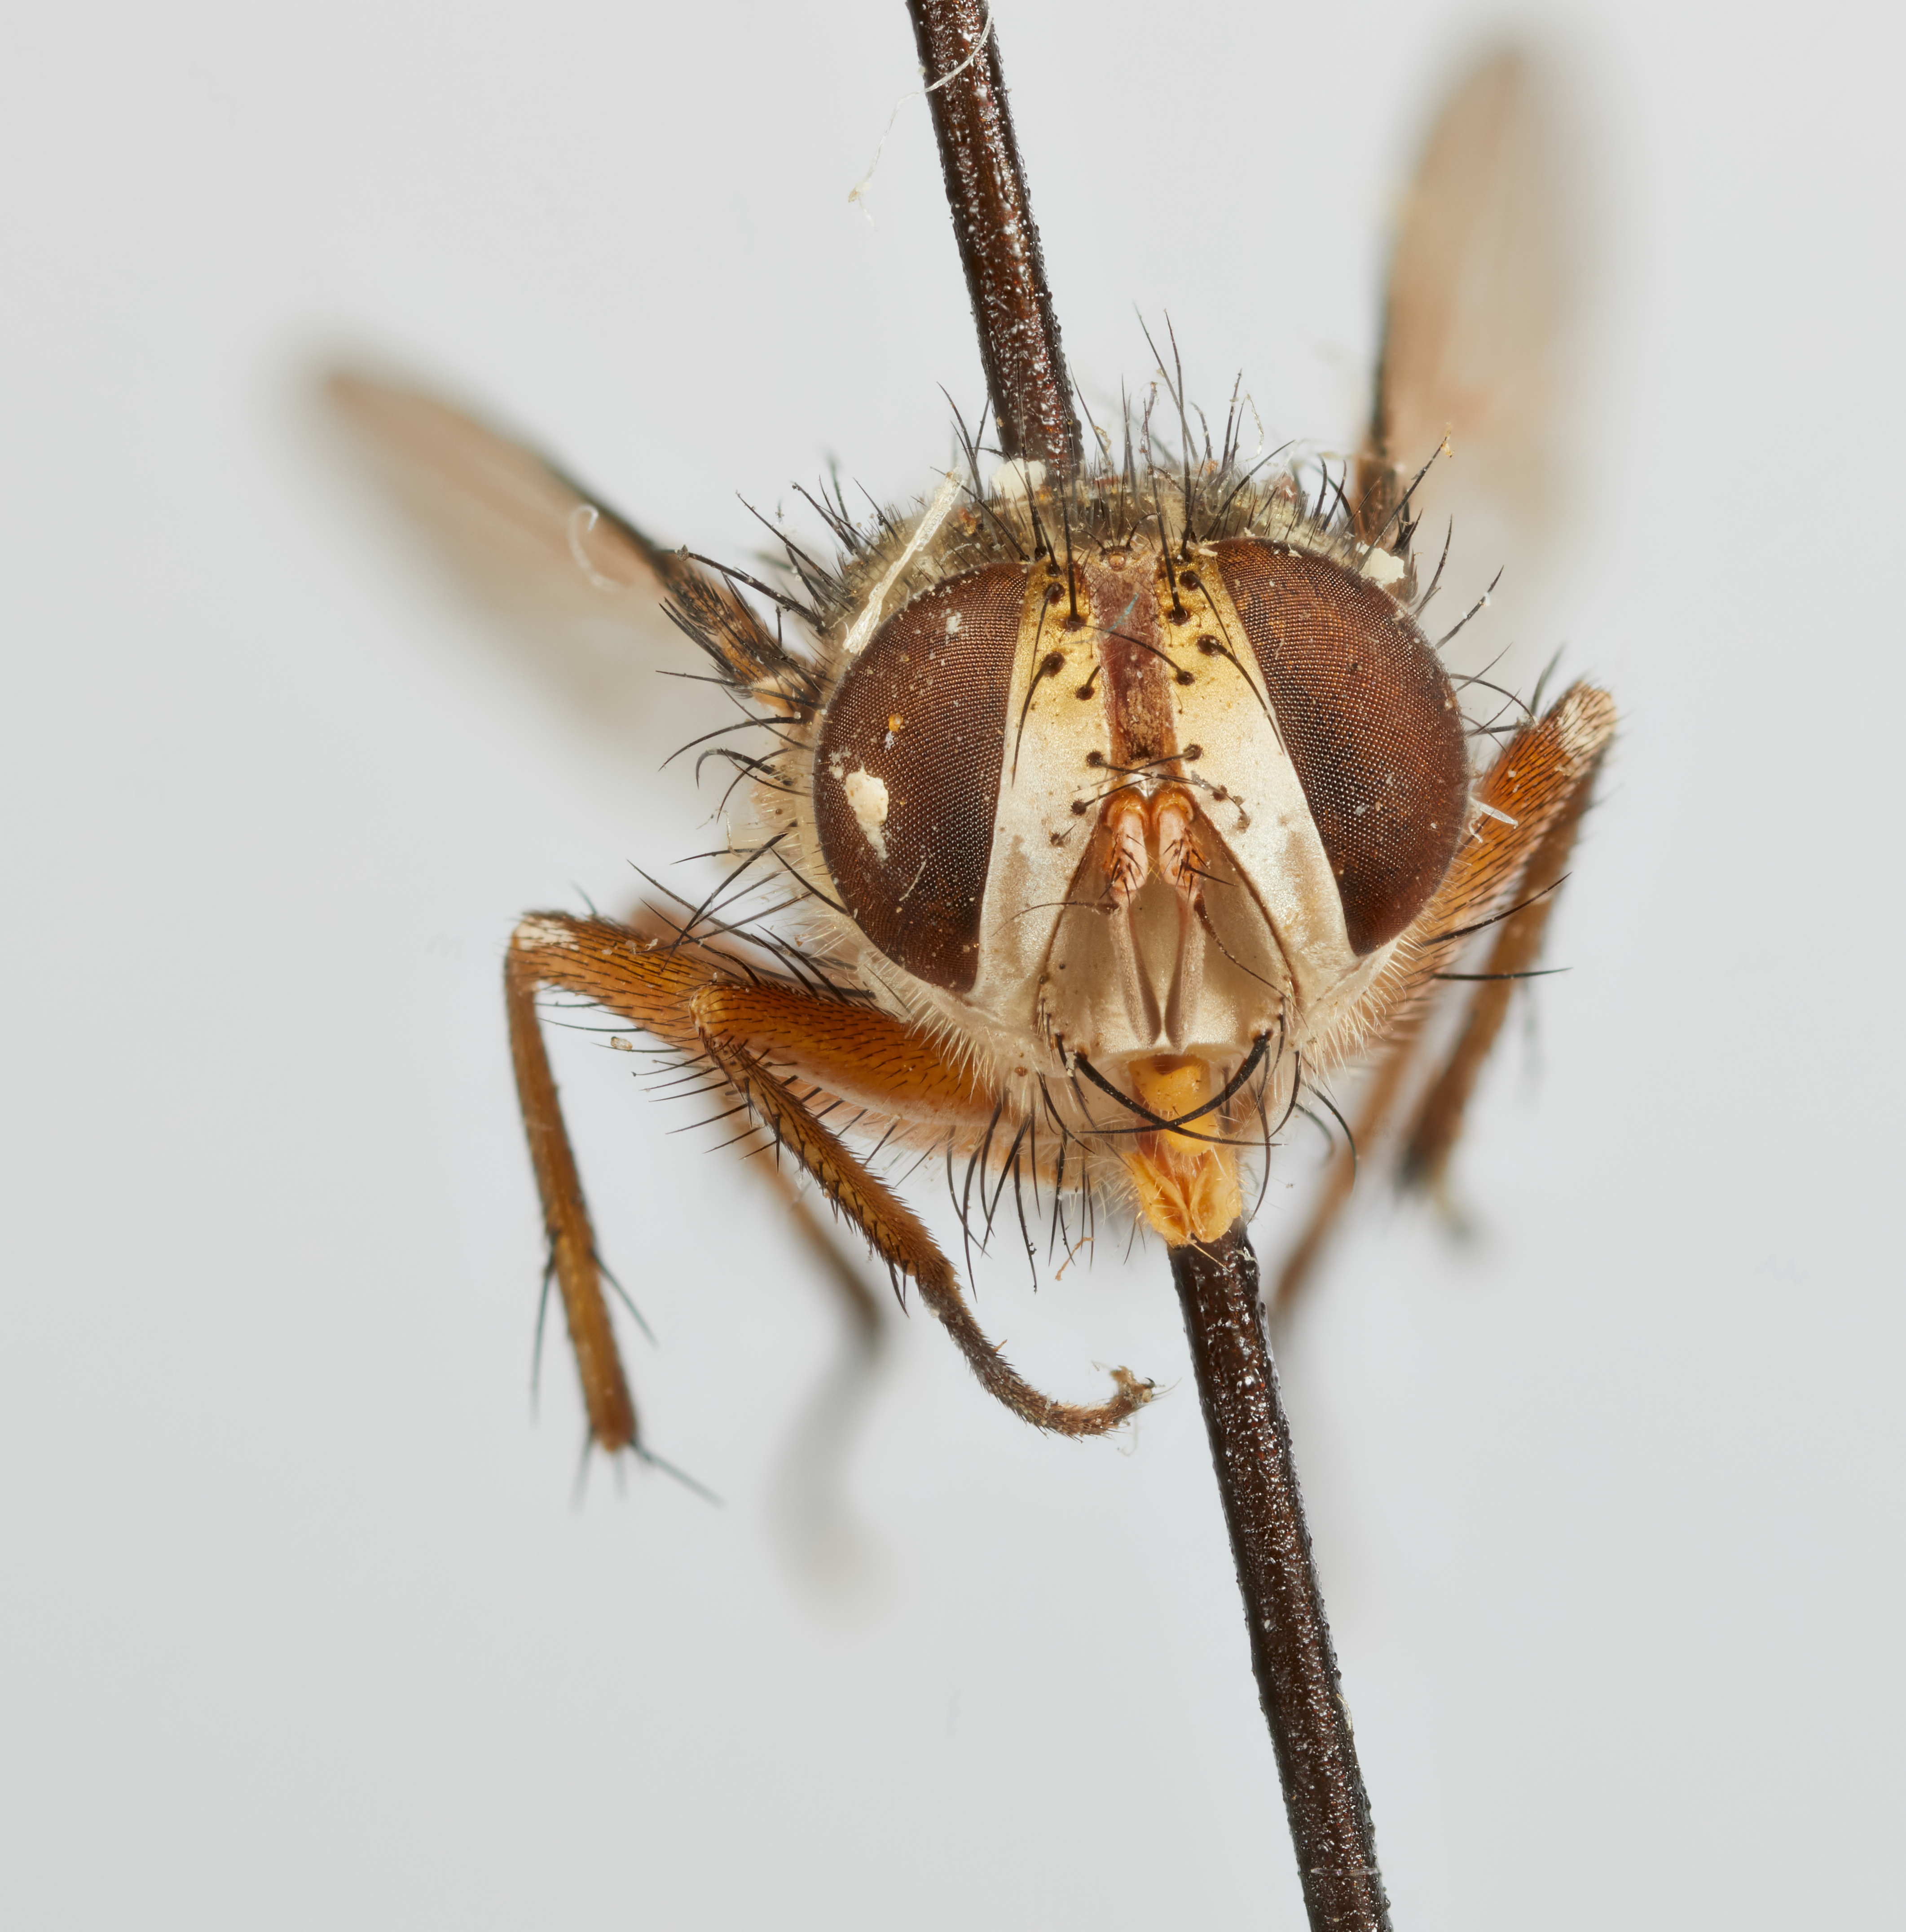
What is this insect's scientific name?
Zenillia angustivitta
